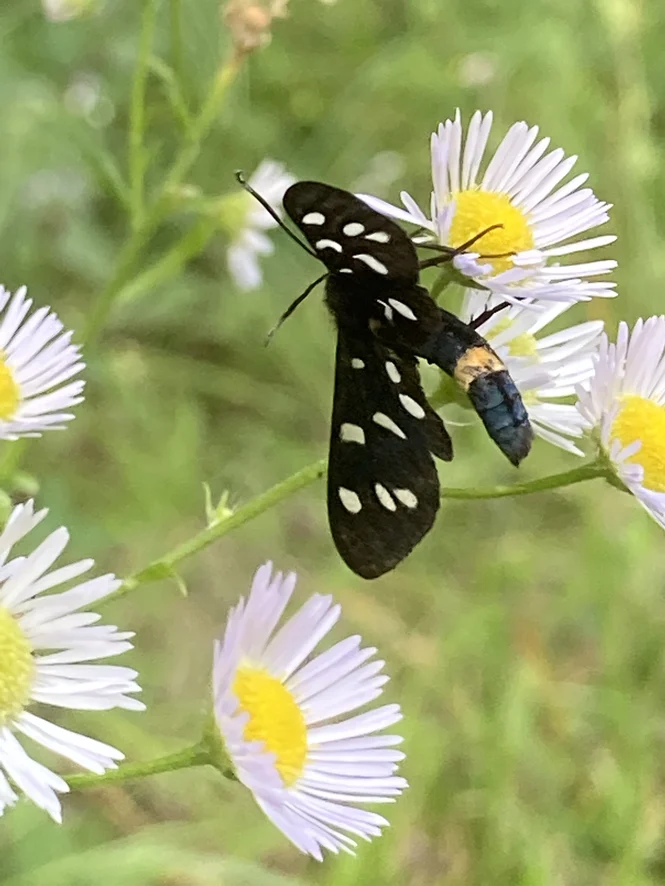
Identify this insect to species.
Amata phegea
